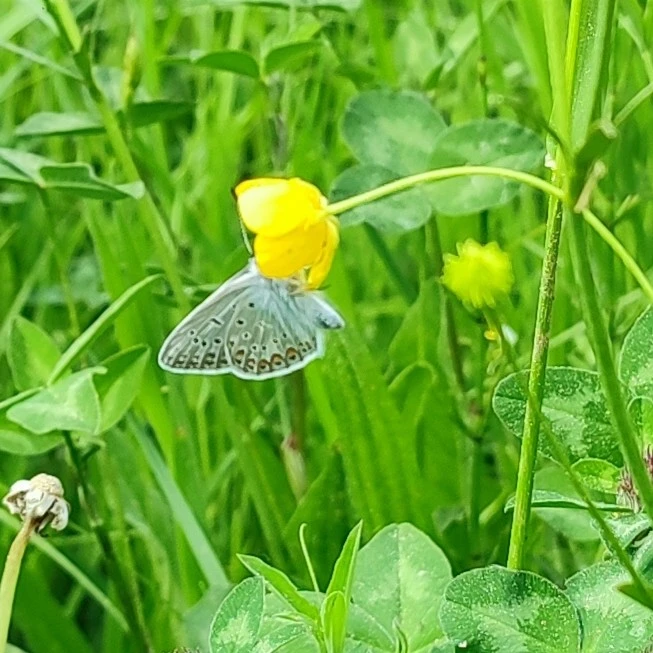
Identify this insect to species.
Polyommatus icarus
